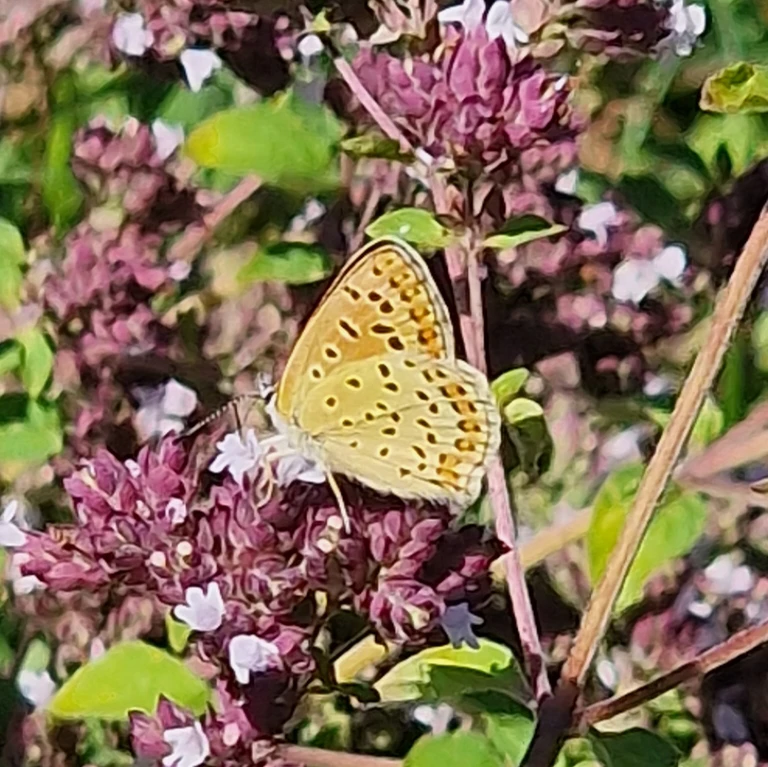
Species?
Lycaena tityrus (also Loweia tityrus)
